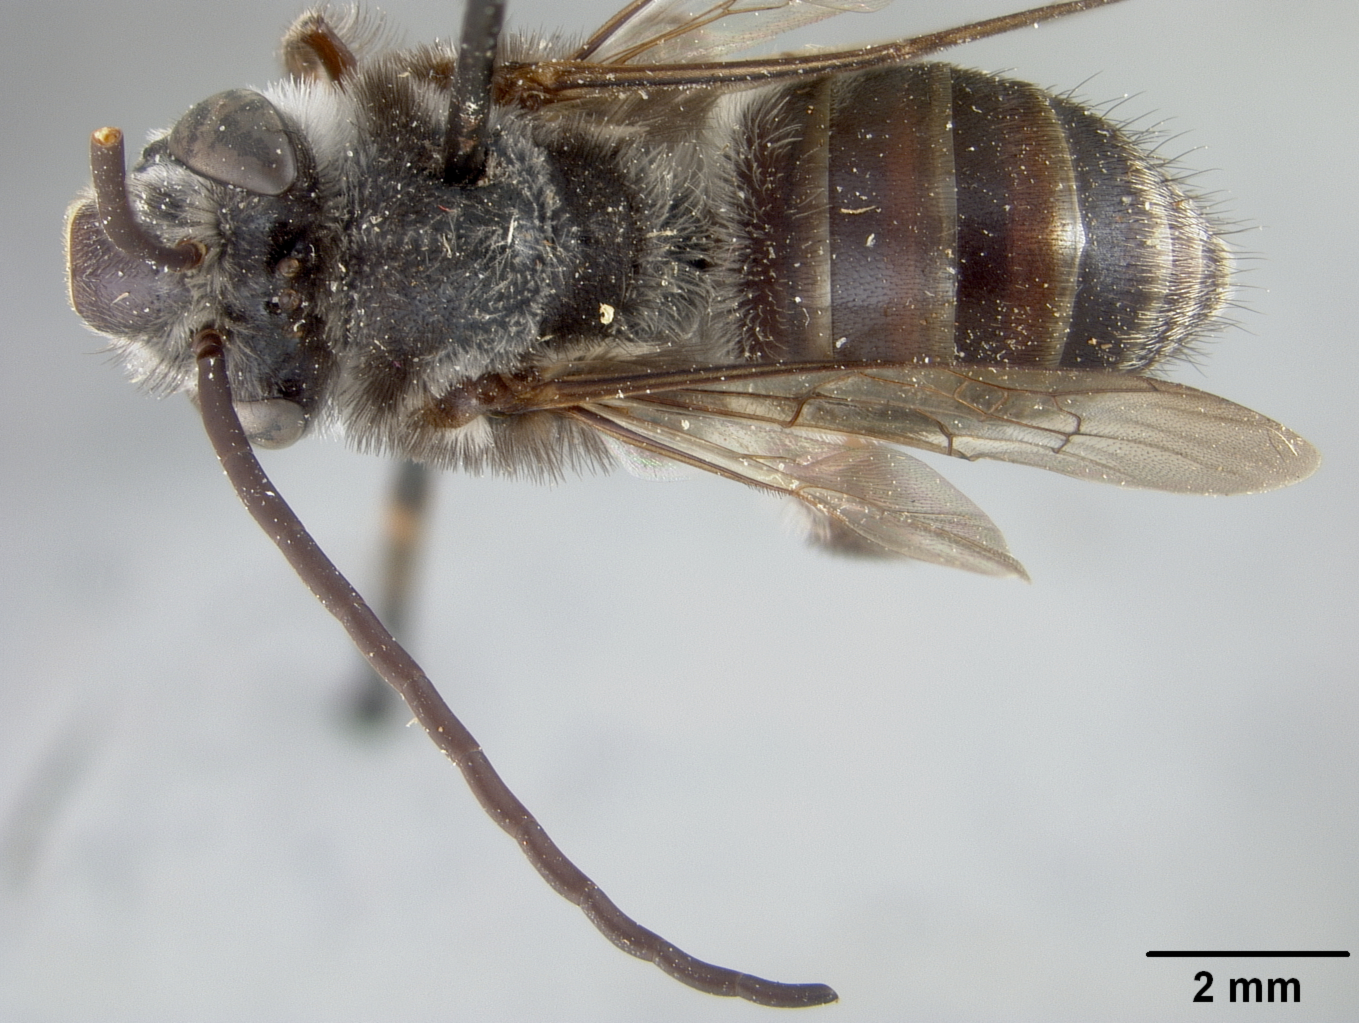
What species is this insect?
Thygater zamoranica
